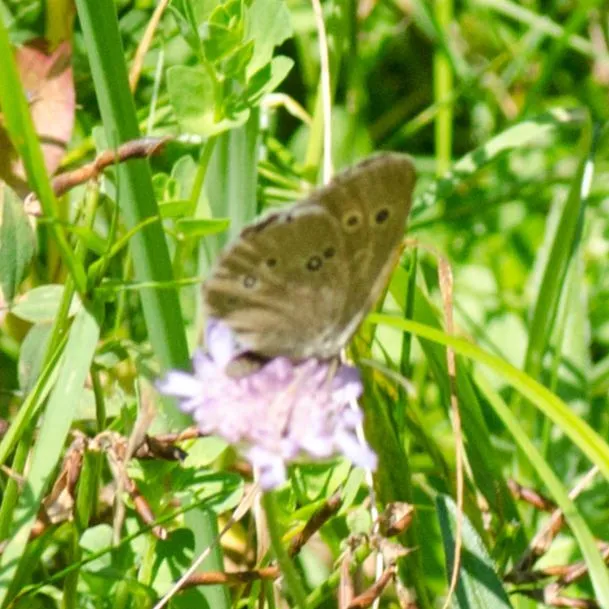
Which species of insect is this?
Aphantopus hyperantus
